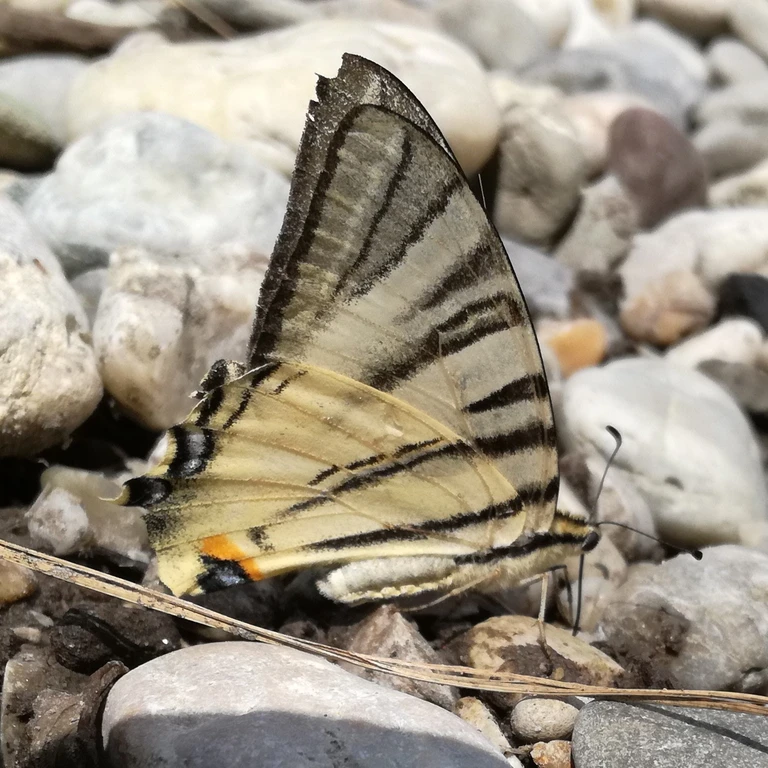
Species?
Iphiclides podalirius
